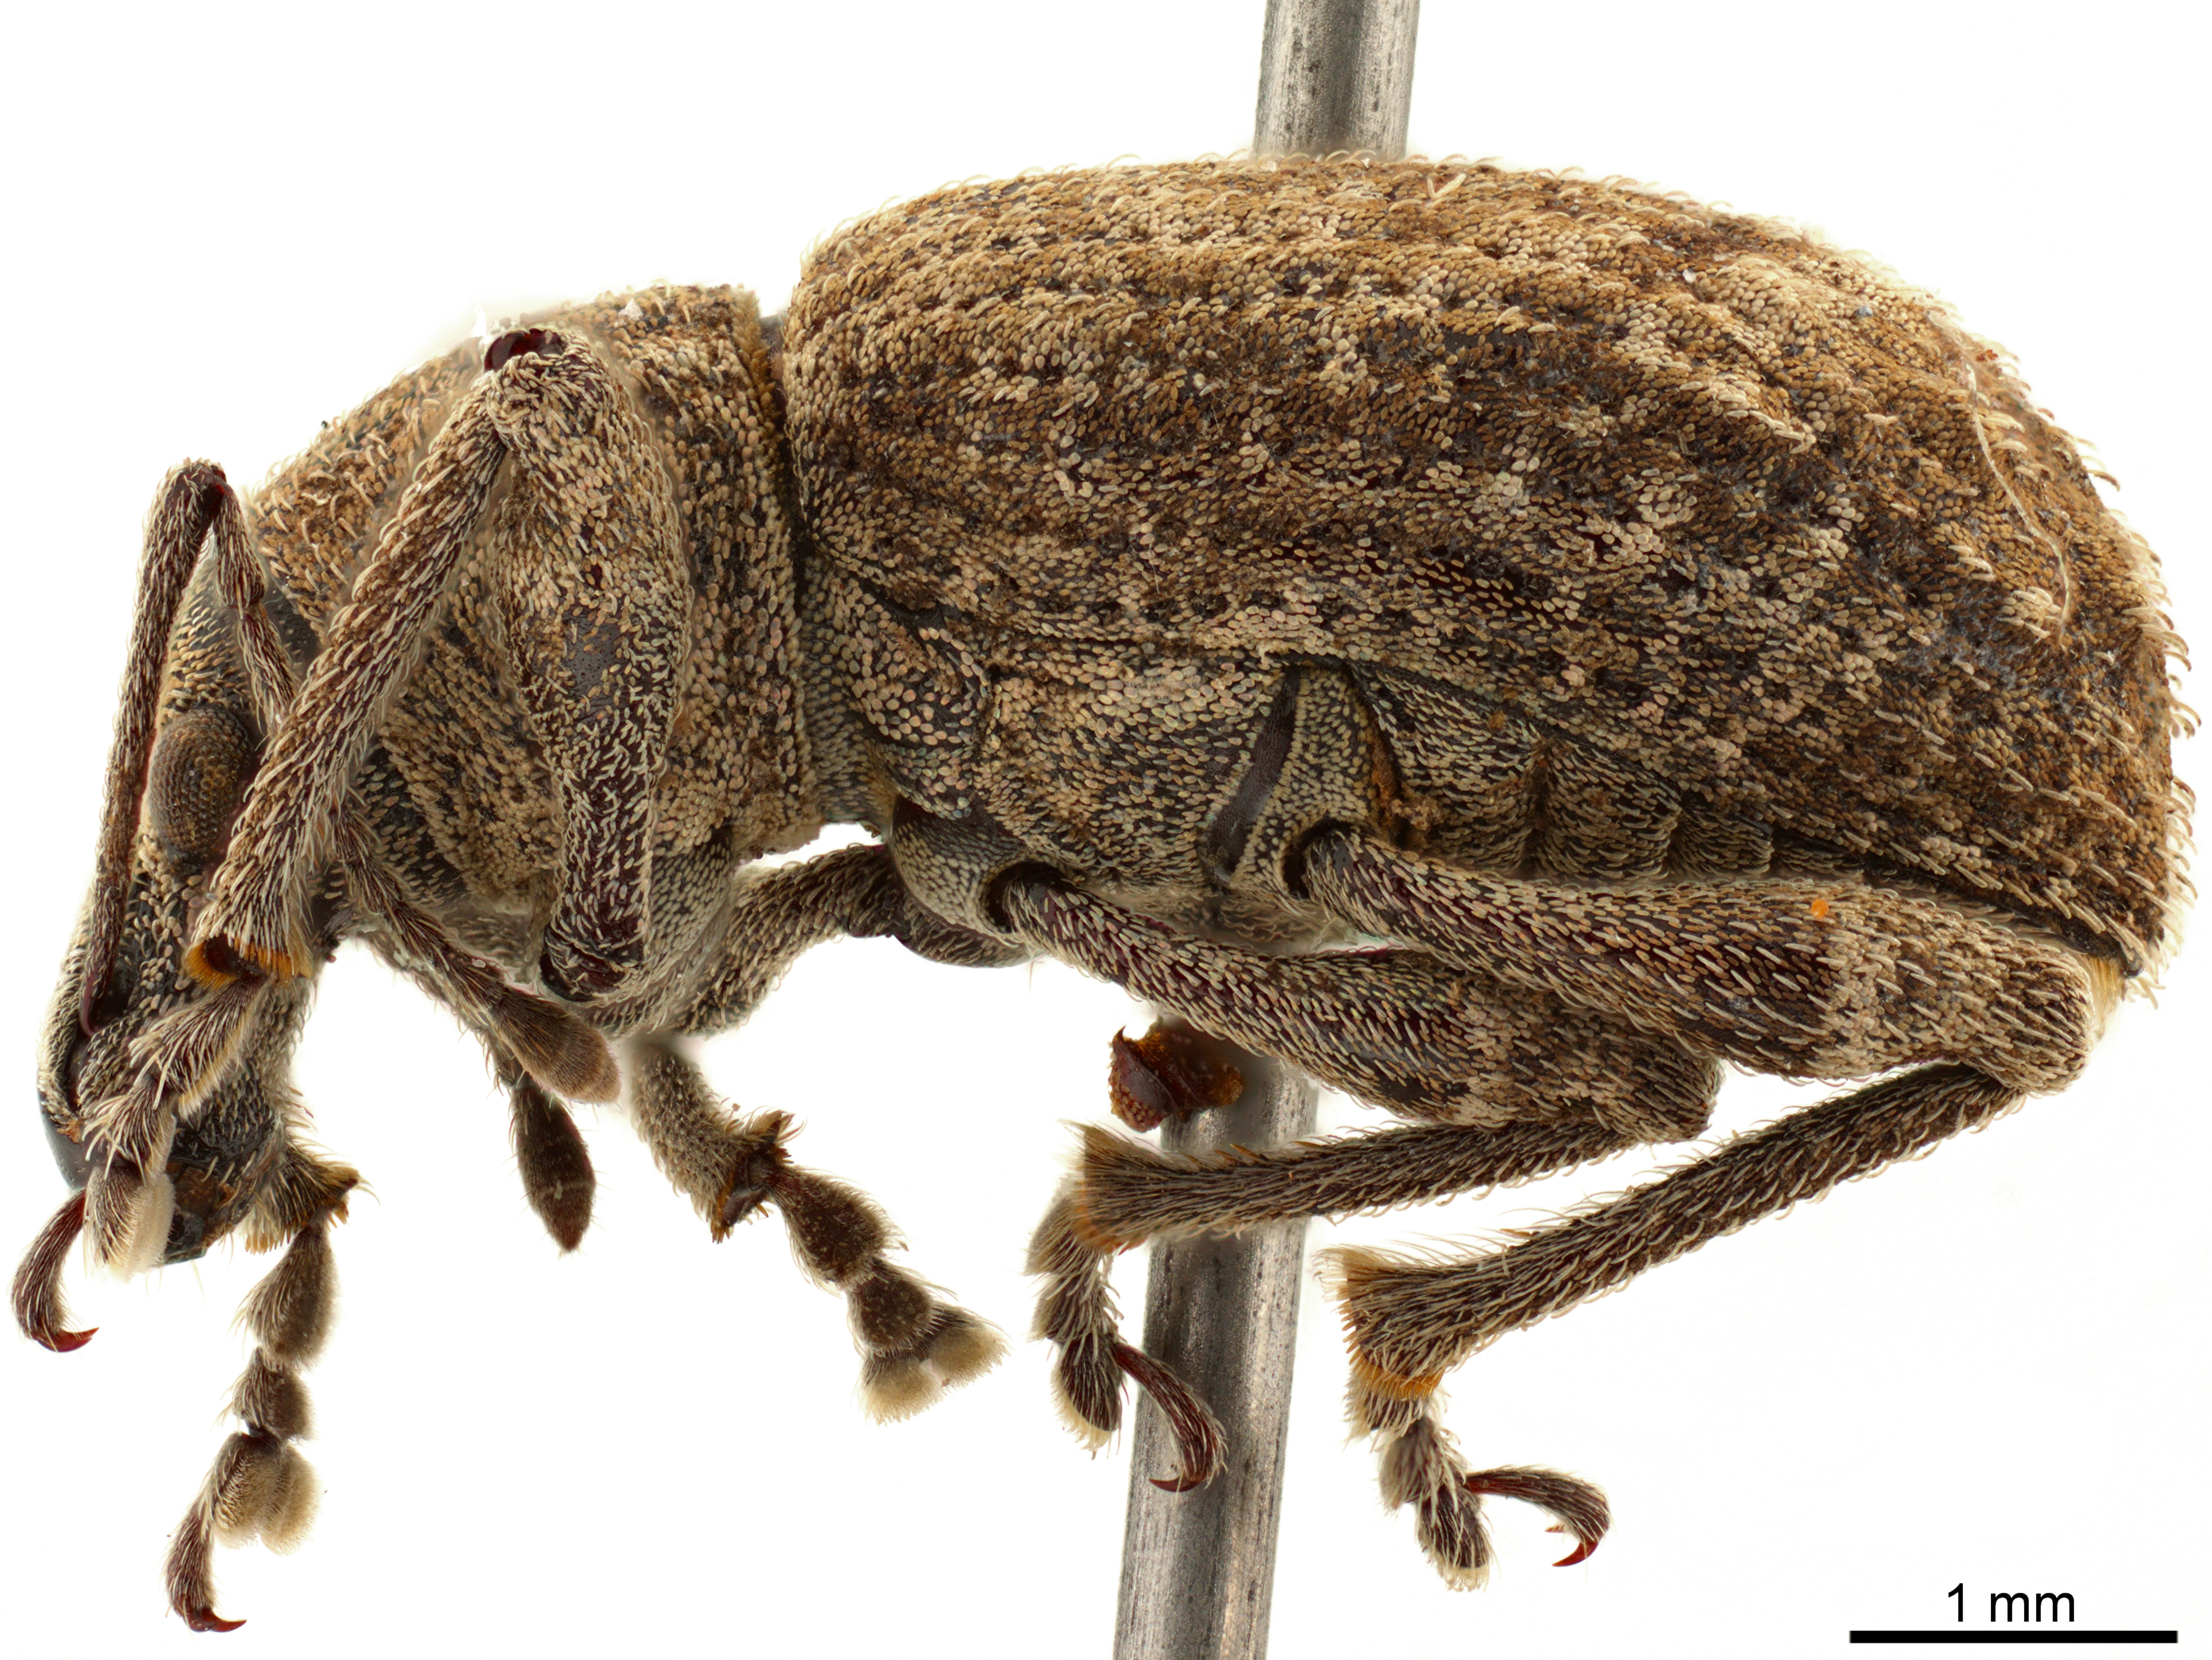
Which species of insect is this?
Phlyctinus callosus
